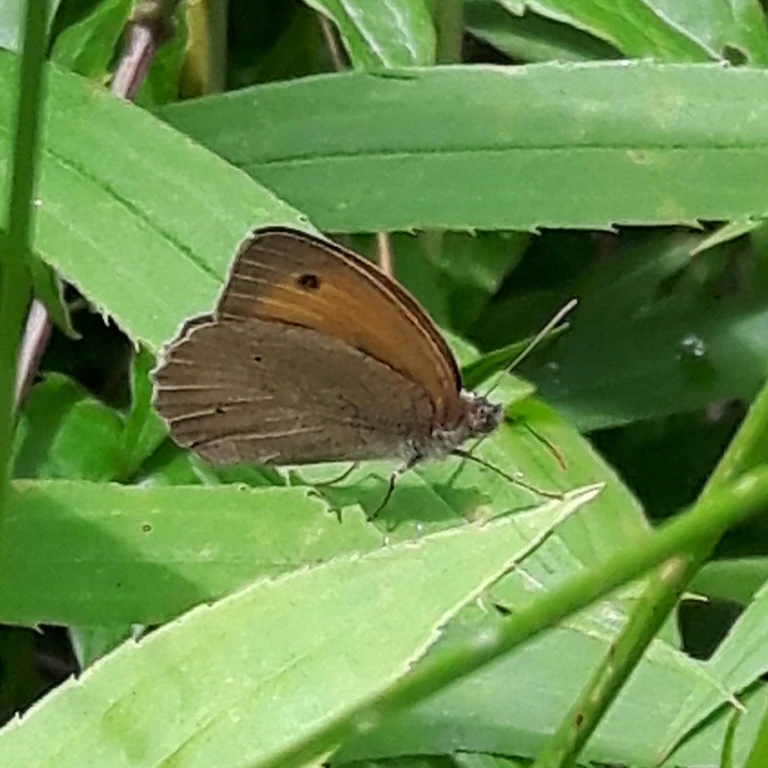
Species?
Maniola jurtina
